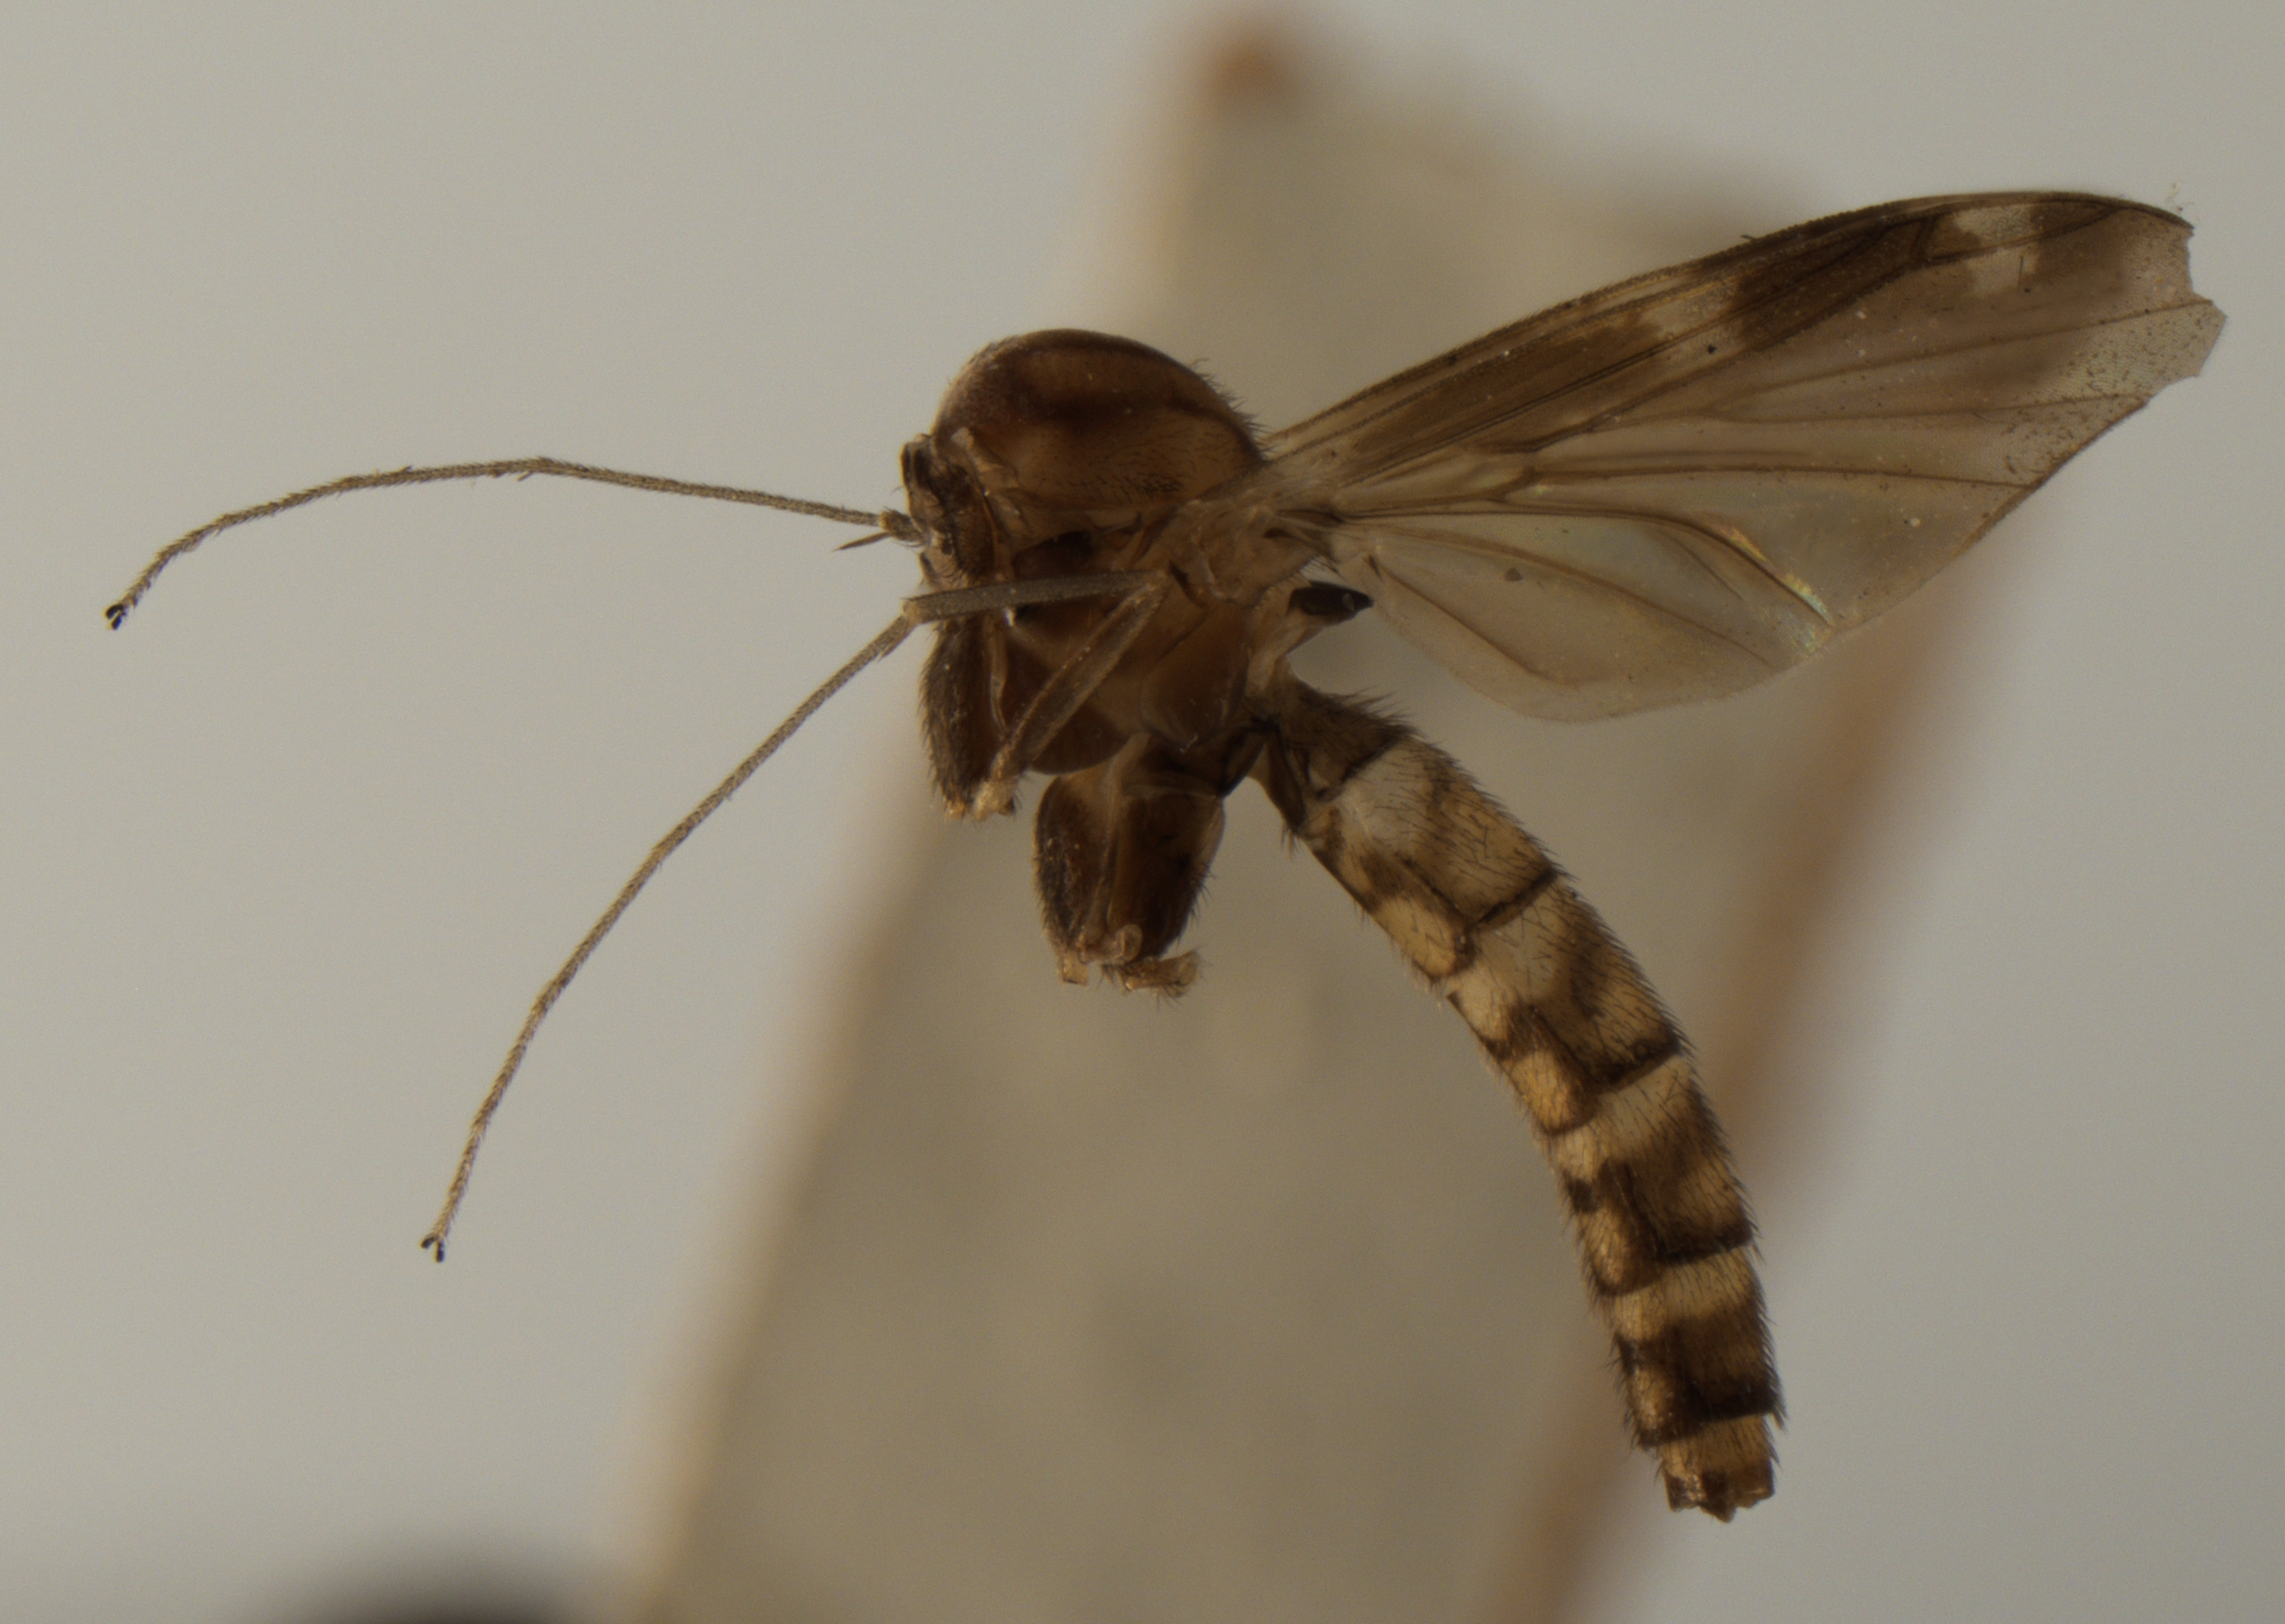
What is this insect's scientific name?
Heteropterna gagnei
